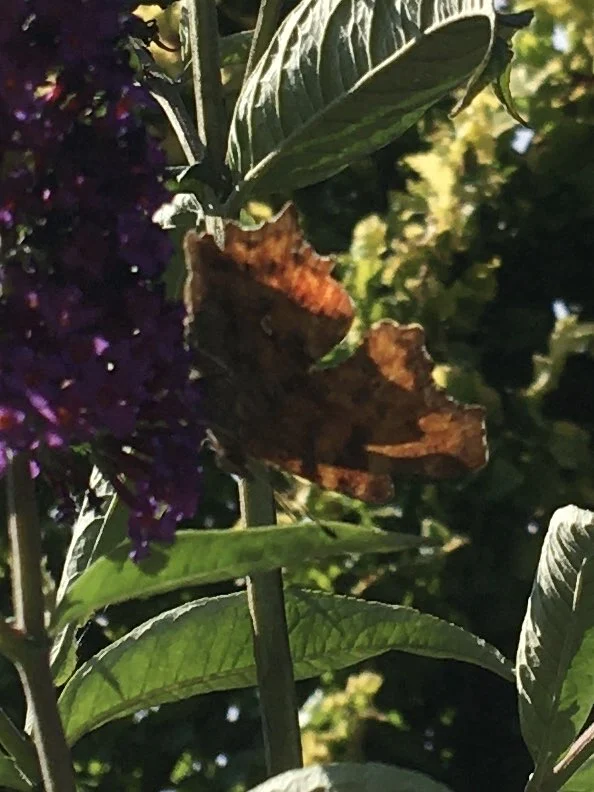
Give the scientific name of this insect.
Polygonia c-album
